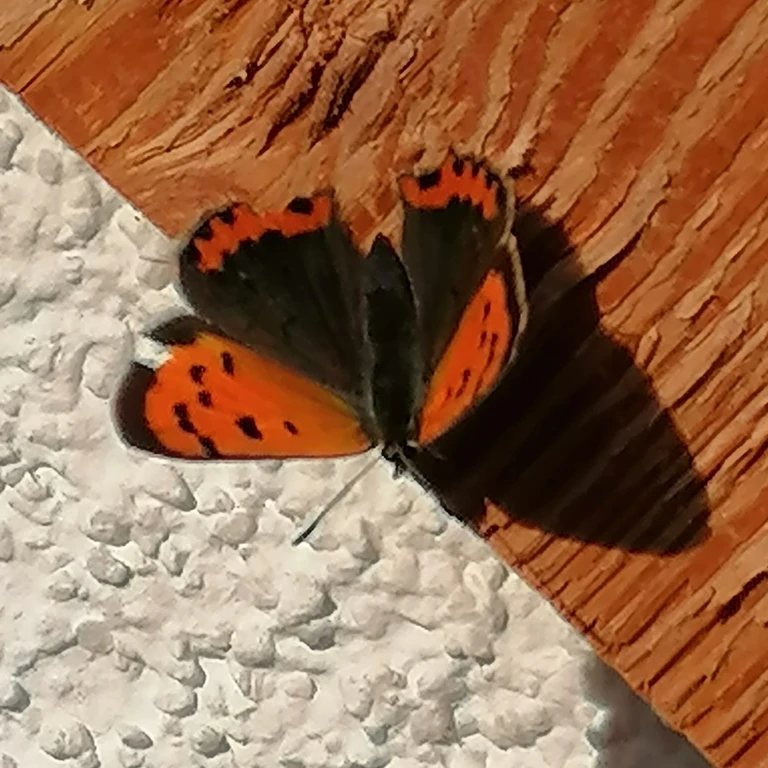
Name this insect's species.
Lycaena phlaeas
